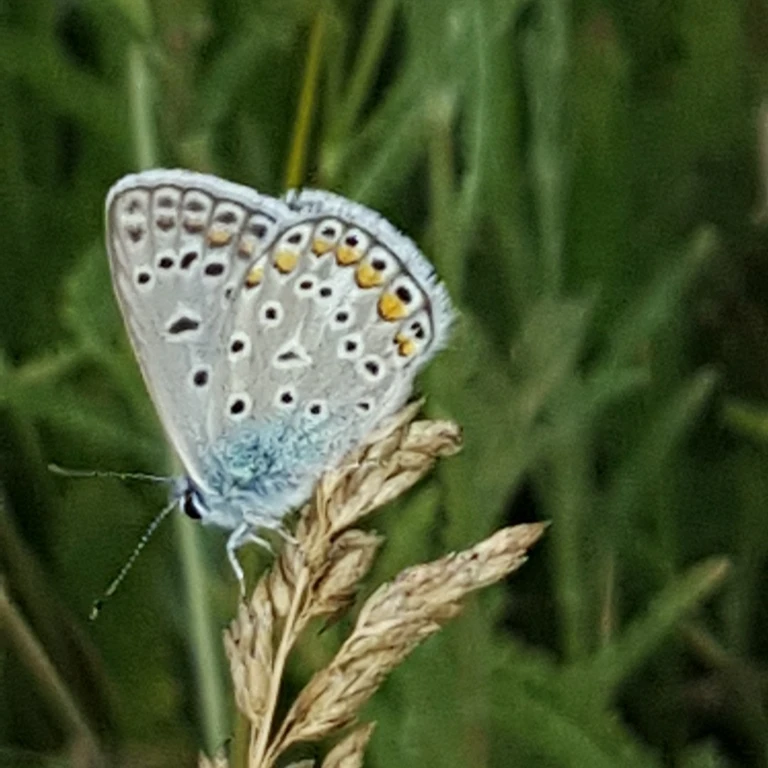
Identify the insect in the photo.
Polyommatus icarus
